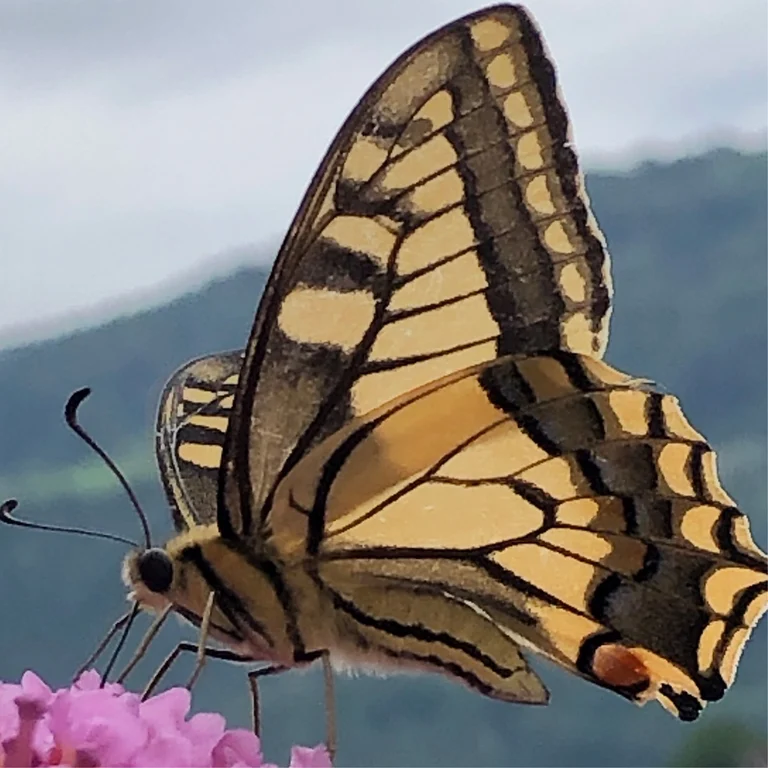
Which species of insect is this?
Papilio machaon
